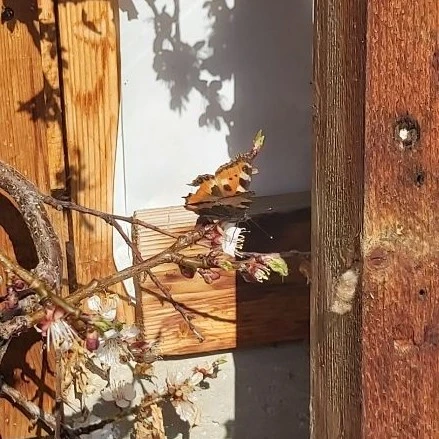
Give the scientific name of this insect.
Aglais urticae
